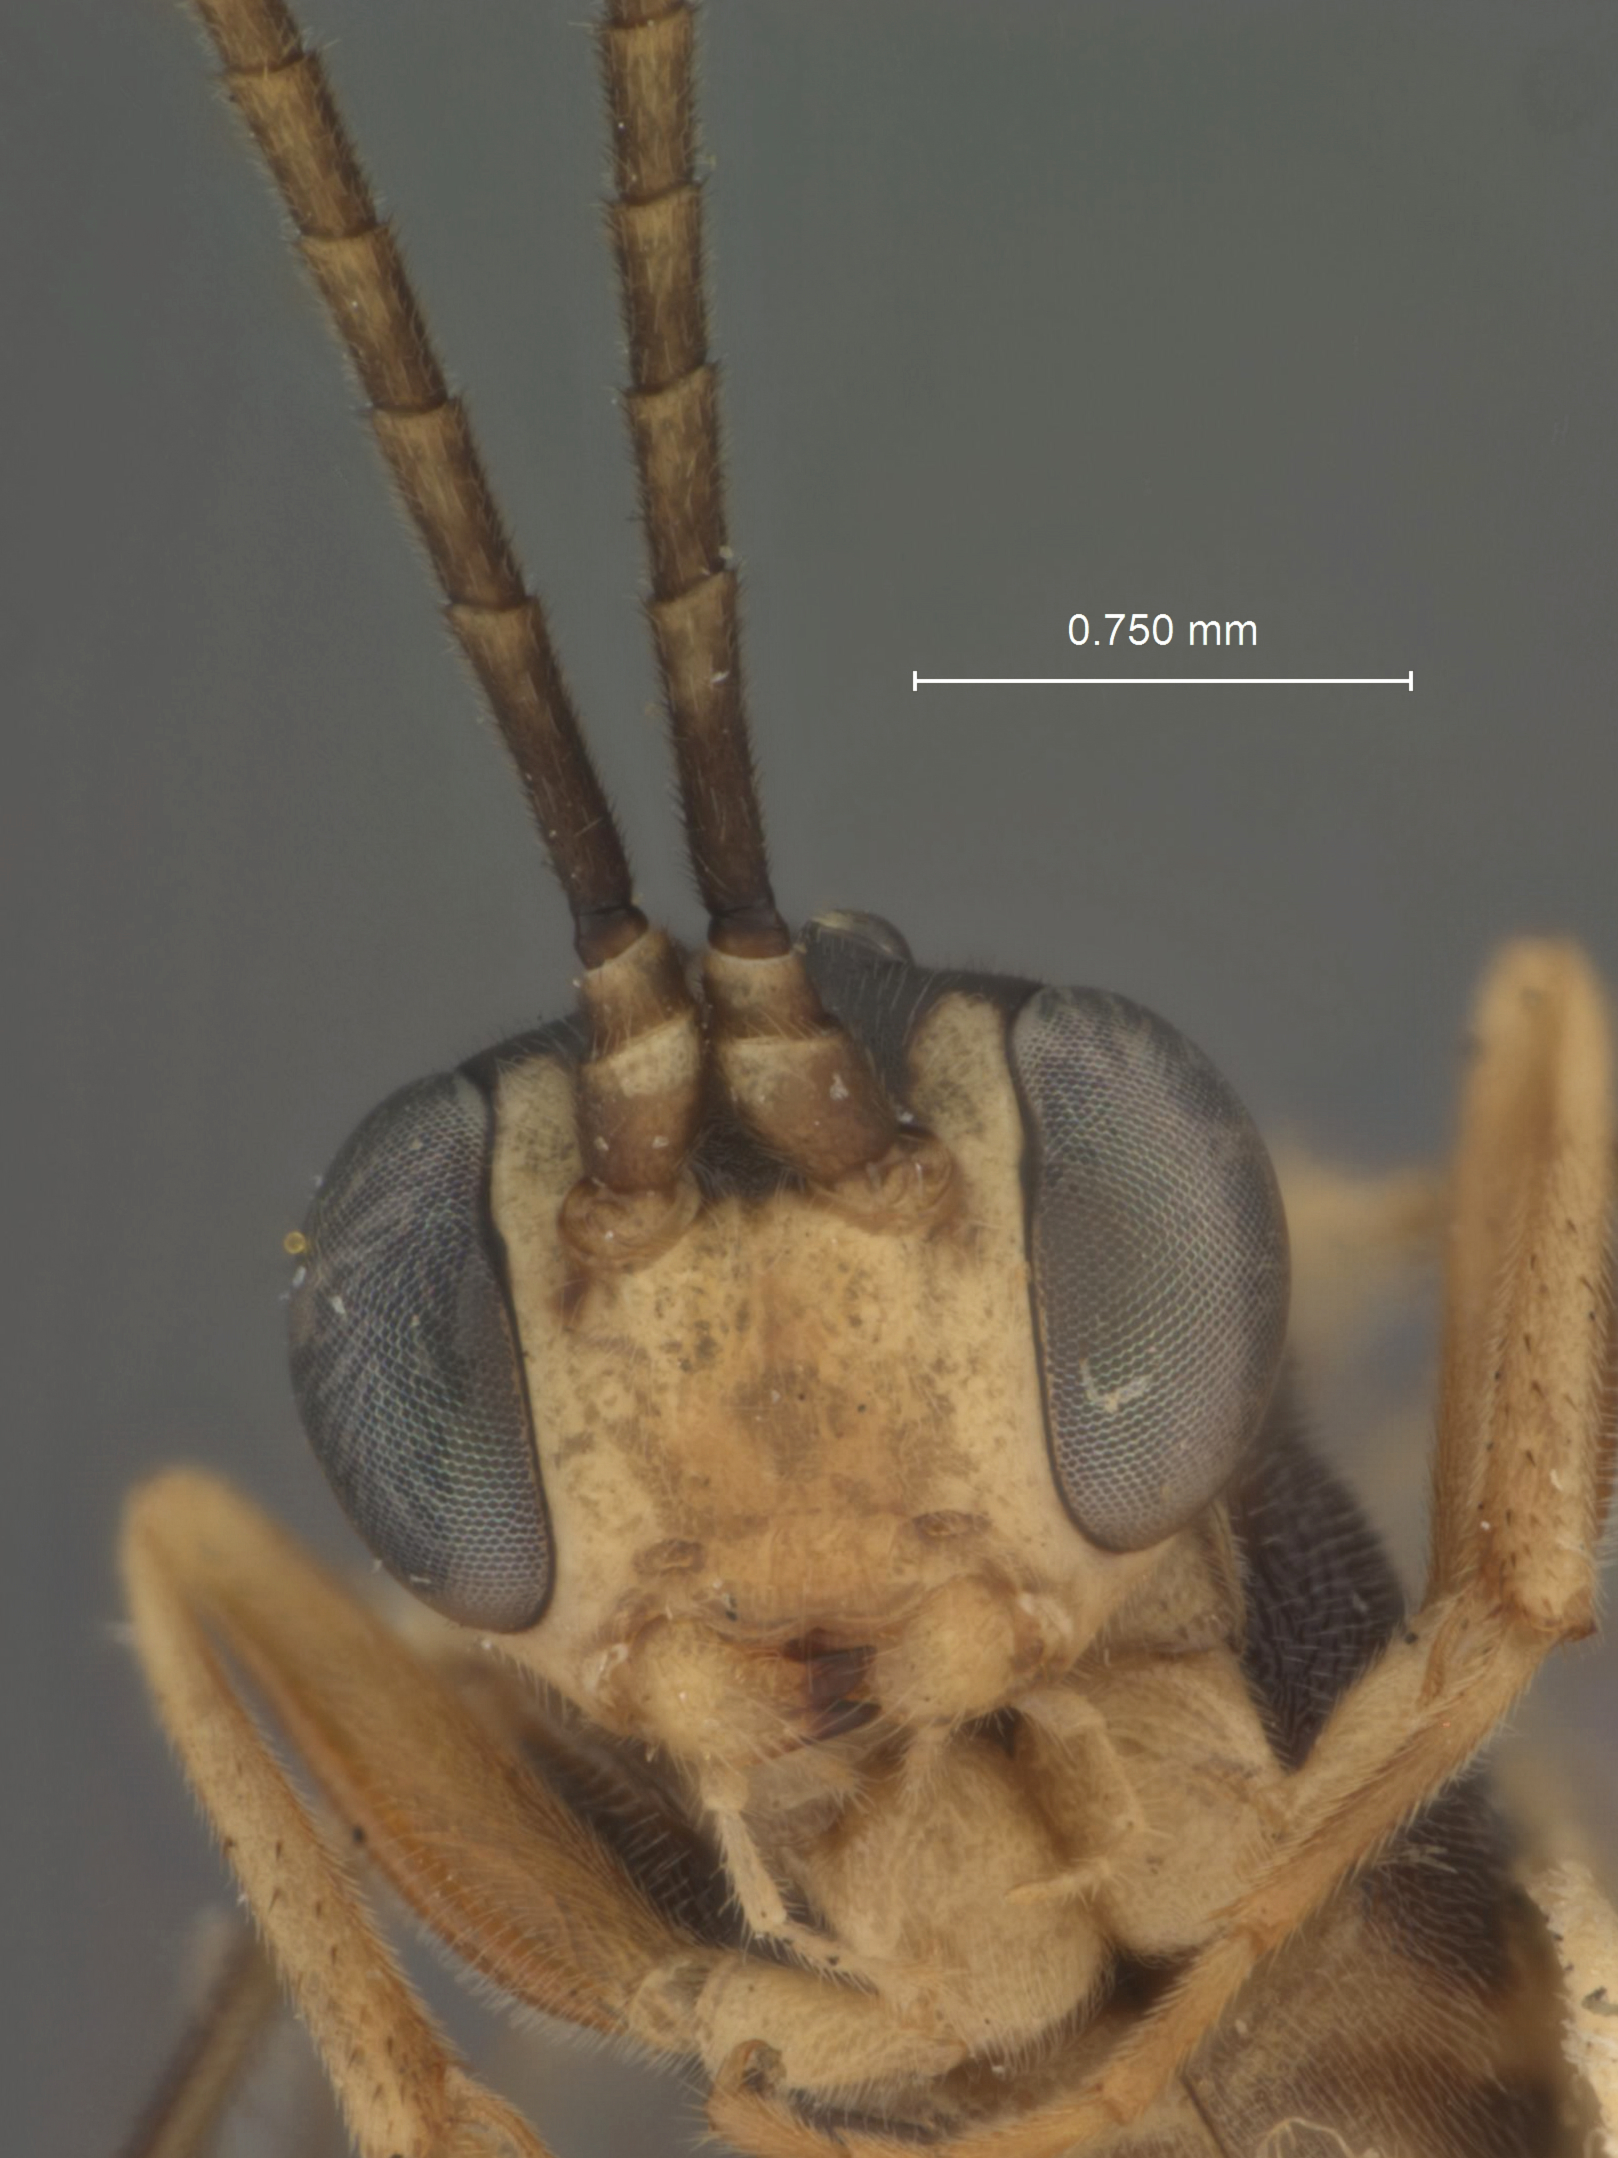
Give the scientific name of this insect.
Lamachus oregon
